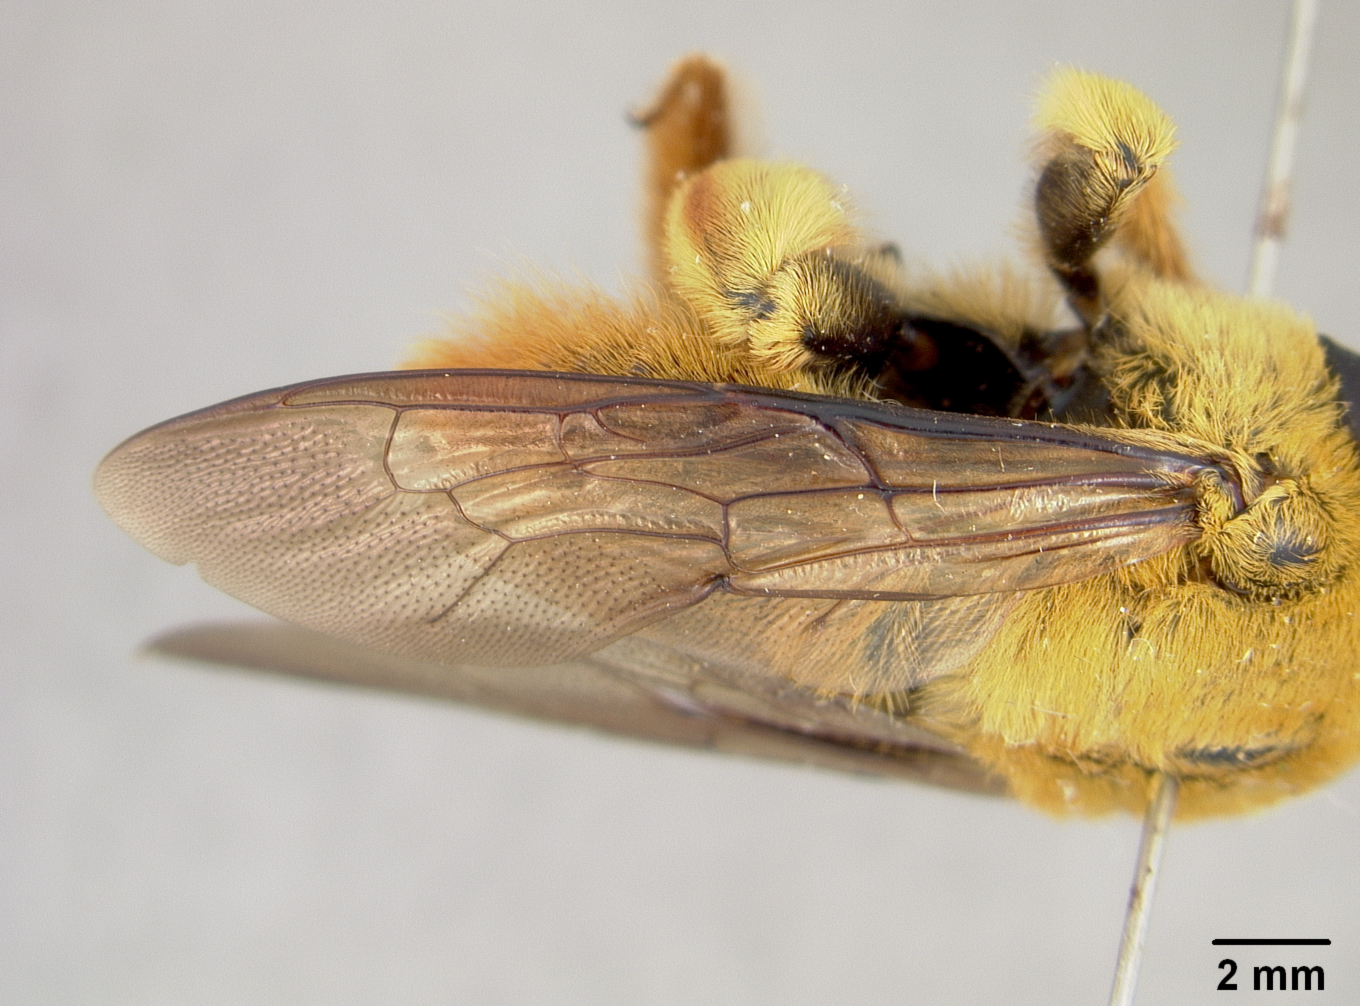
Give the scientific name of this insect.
Mesotrichia subvolatilis
